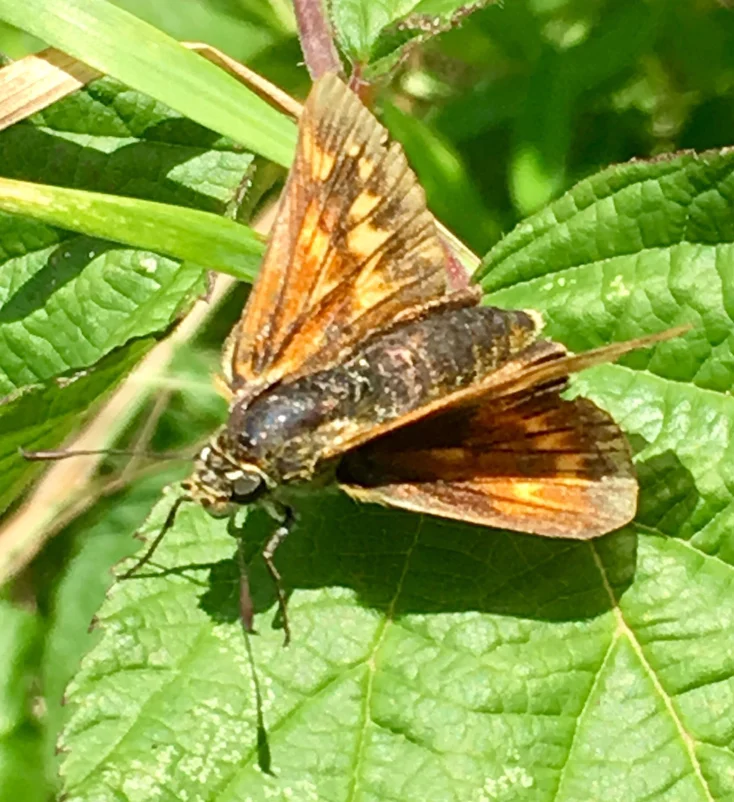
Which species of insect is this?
Ochlodes sylvanus (also Ochlodes venata)
